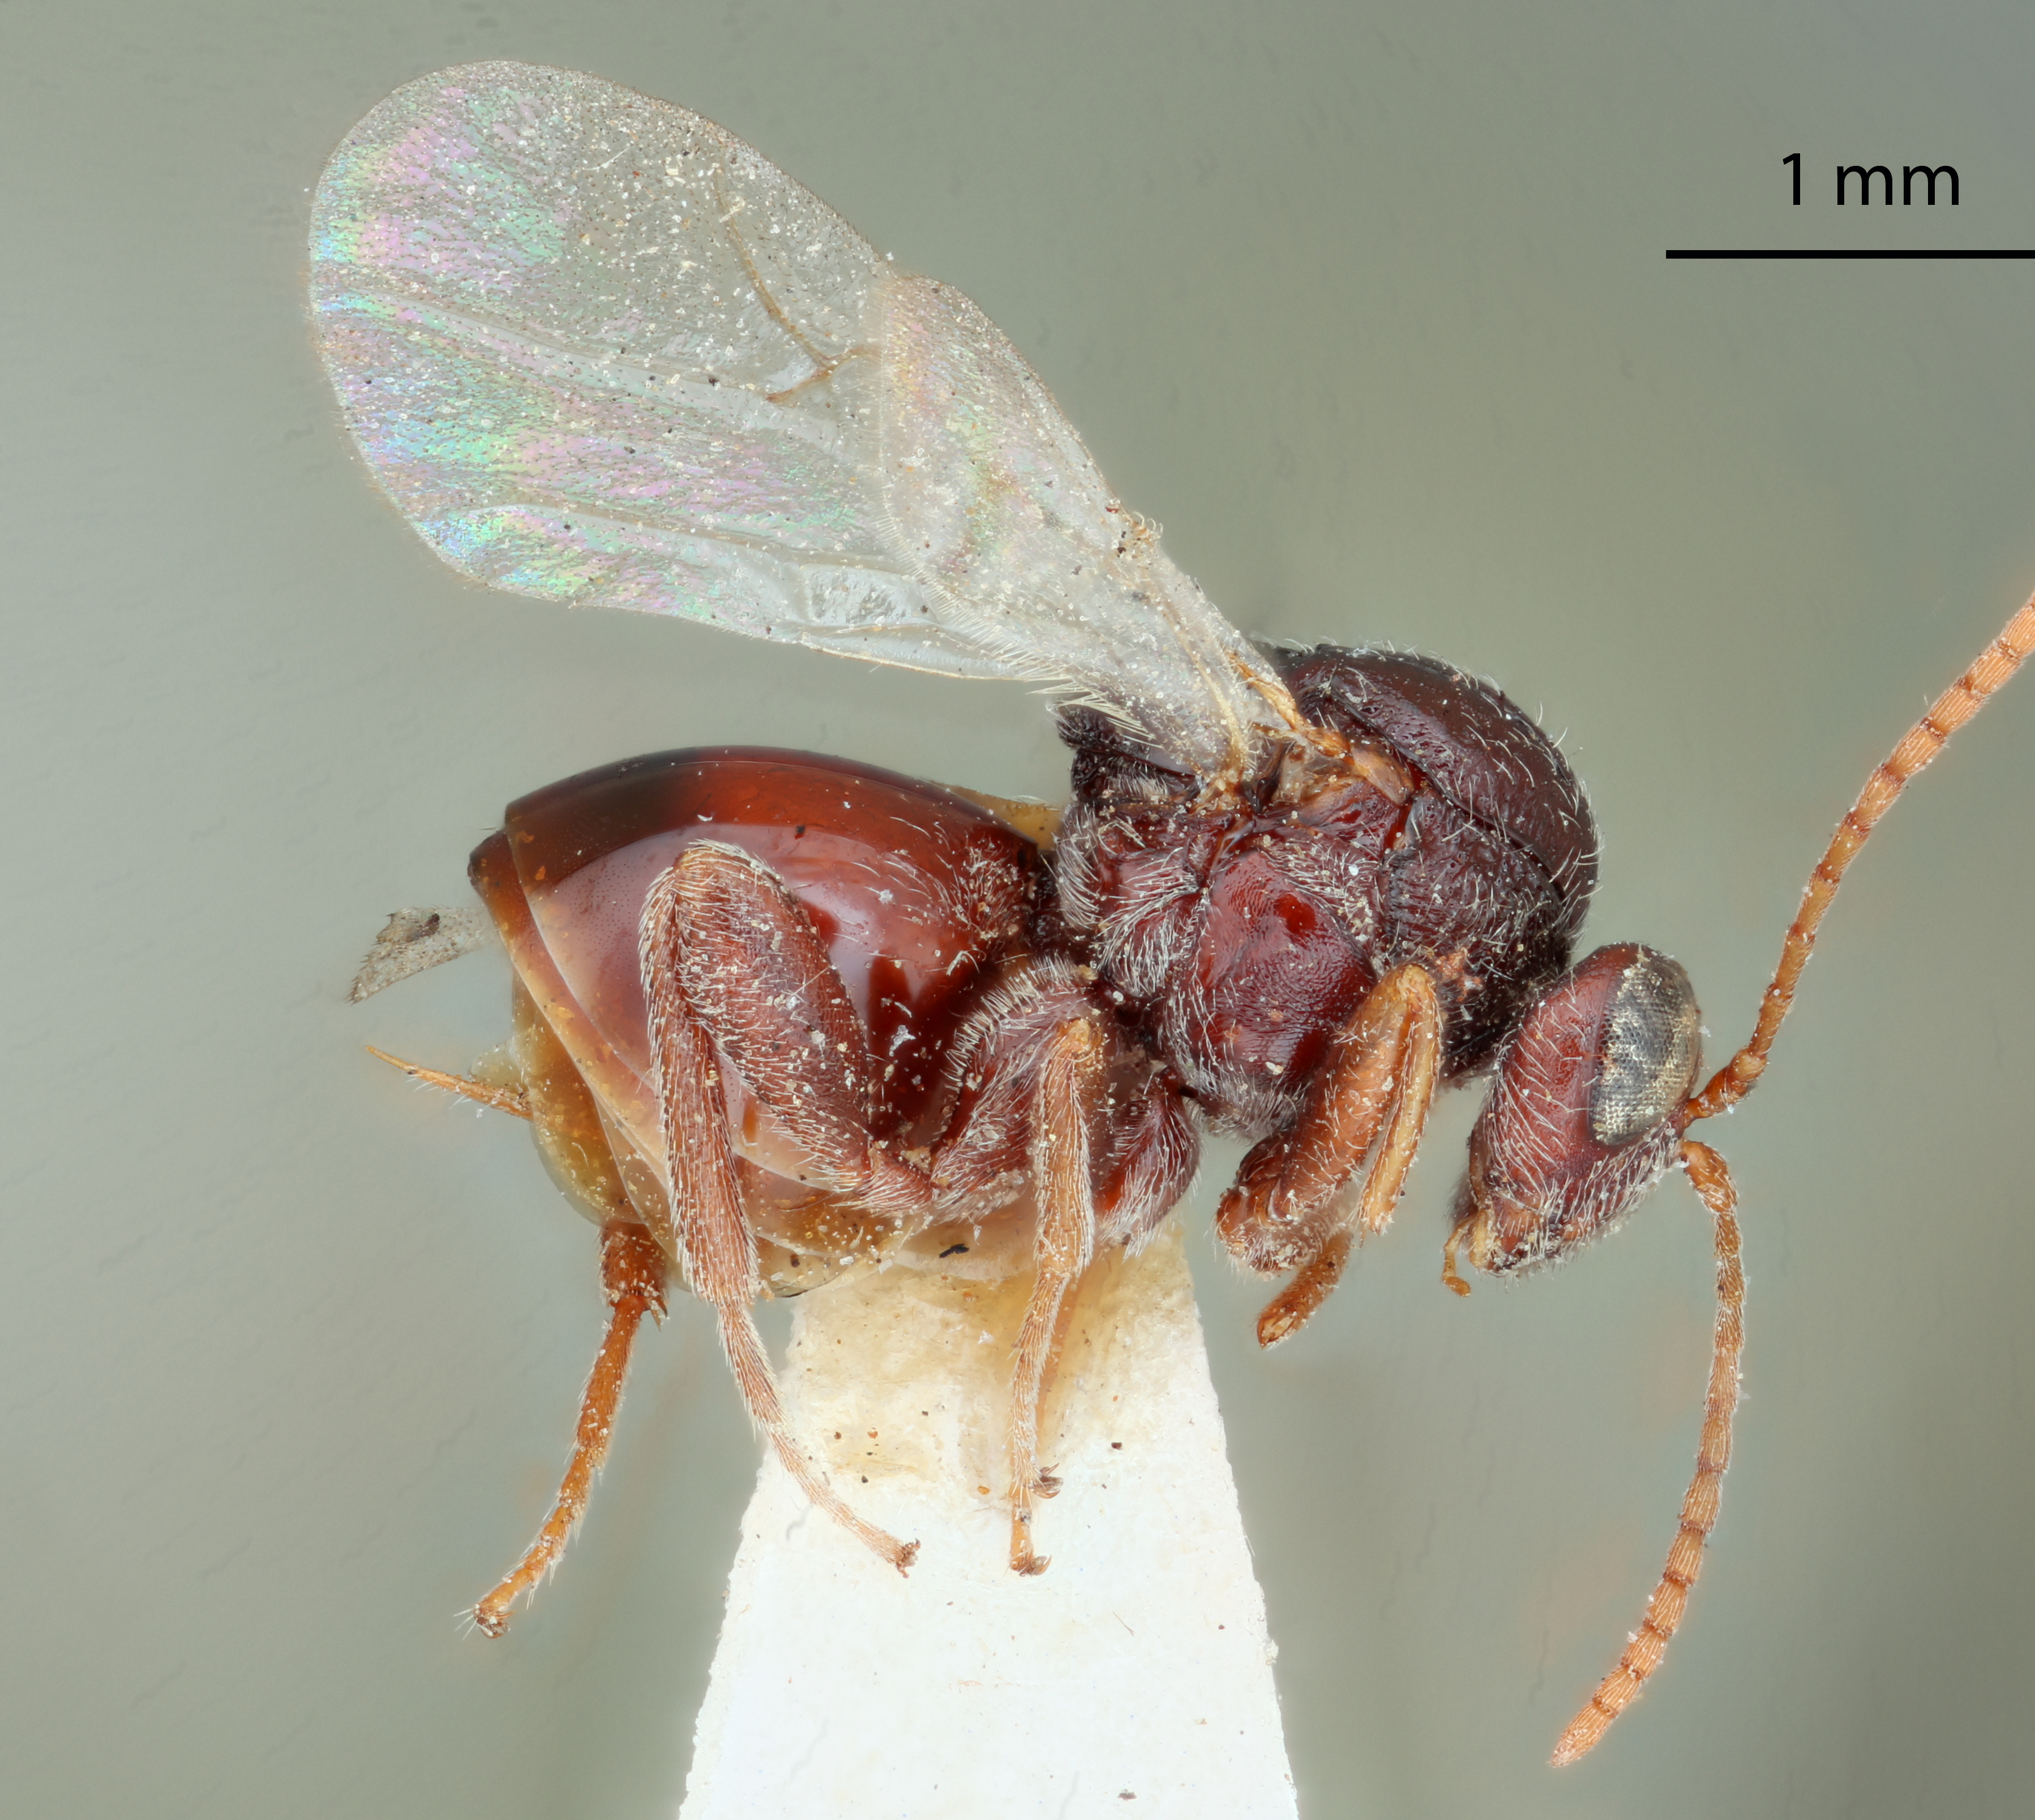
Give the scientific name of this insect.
Andricus tubalis
